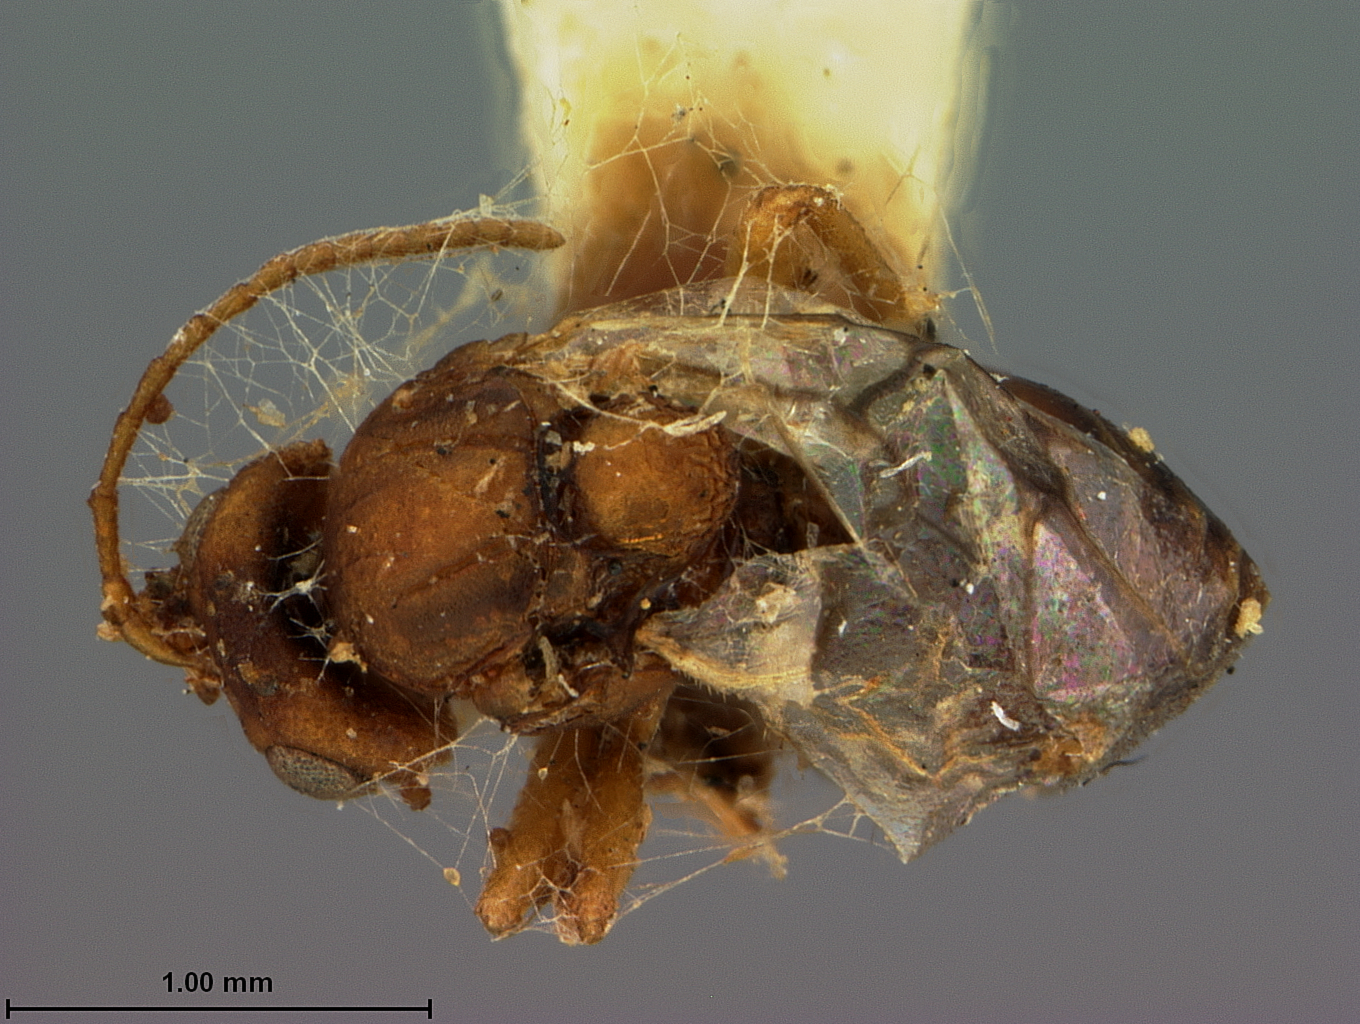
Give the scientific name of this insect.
Neuroterus coniferus
